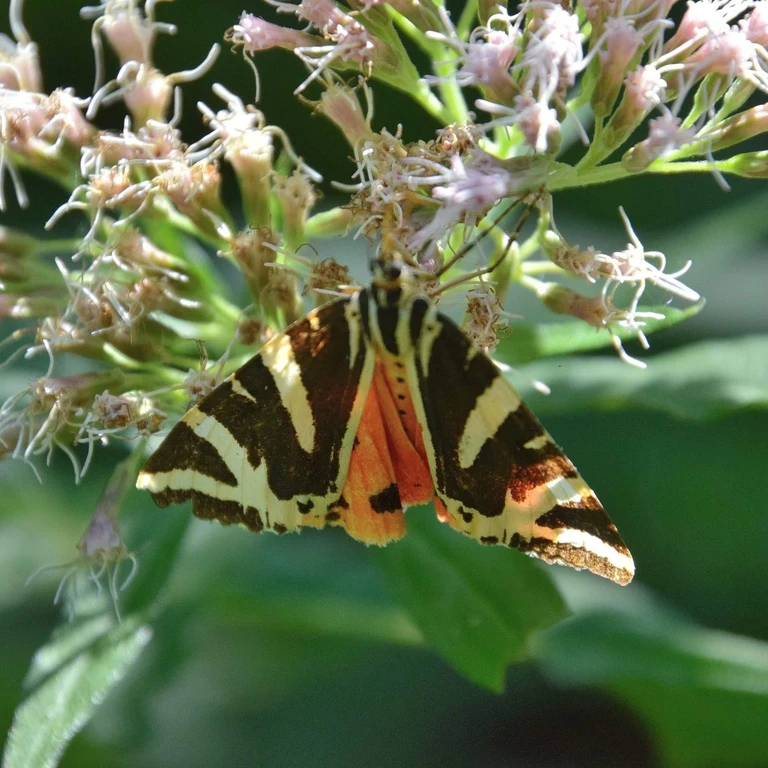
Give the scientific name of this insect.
Euplagia quadripunctaria
